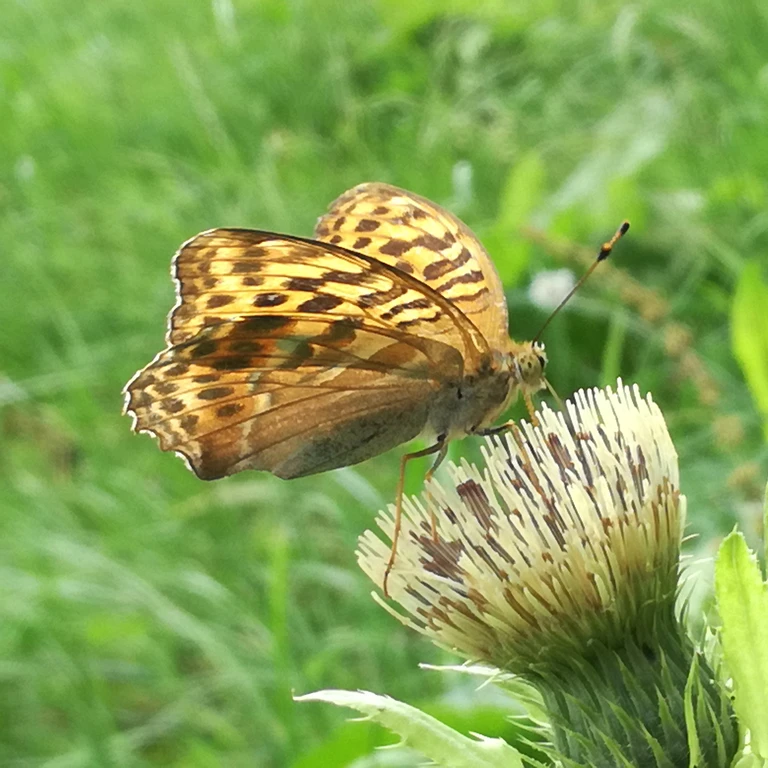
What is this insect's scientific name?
Argynnis paphia
